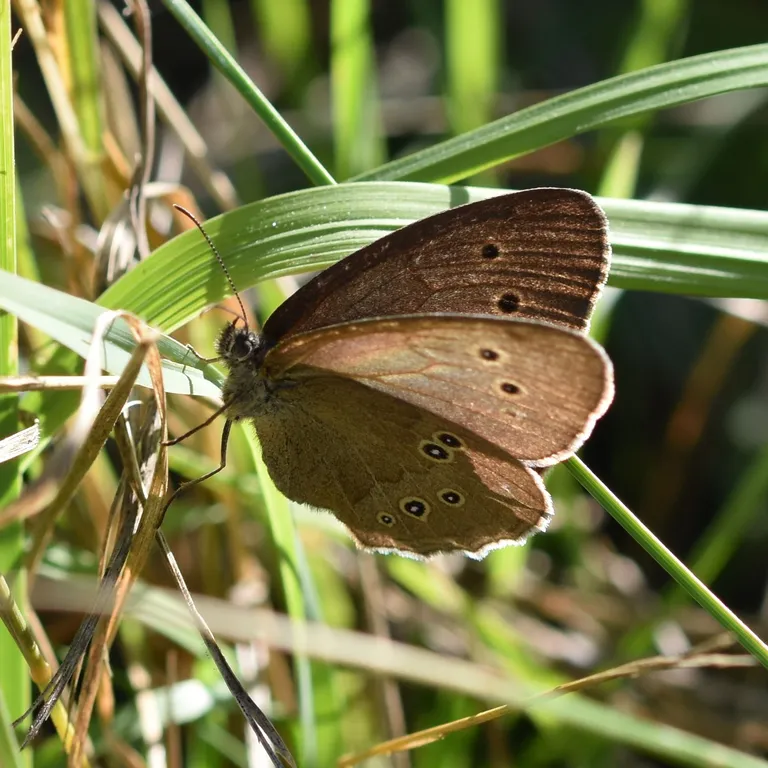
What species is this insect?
Aphantopus hyperantus
